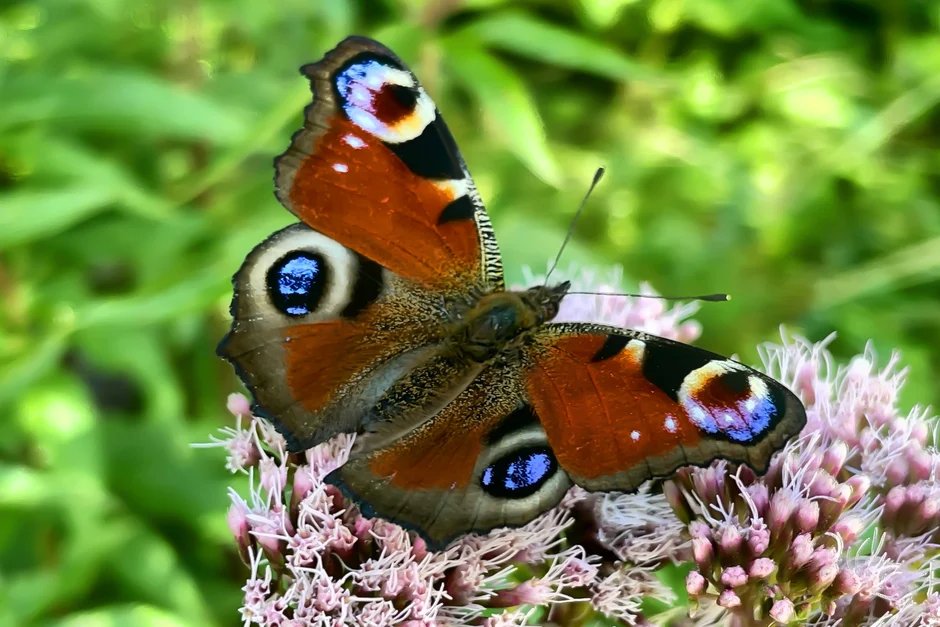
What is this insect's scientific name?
Aglais io
